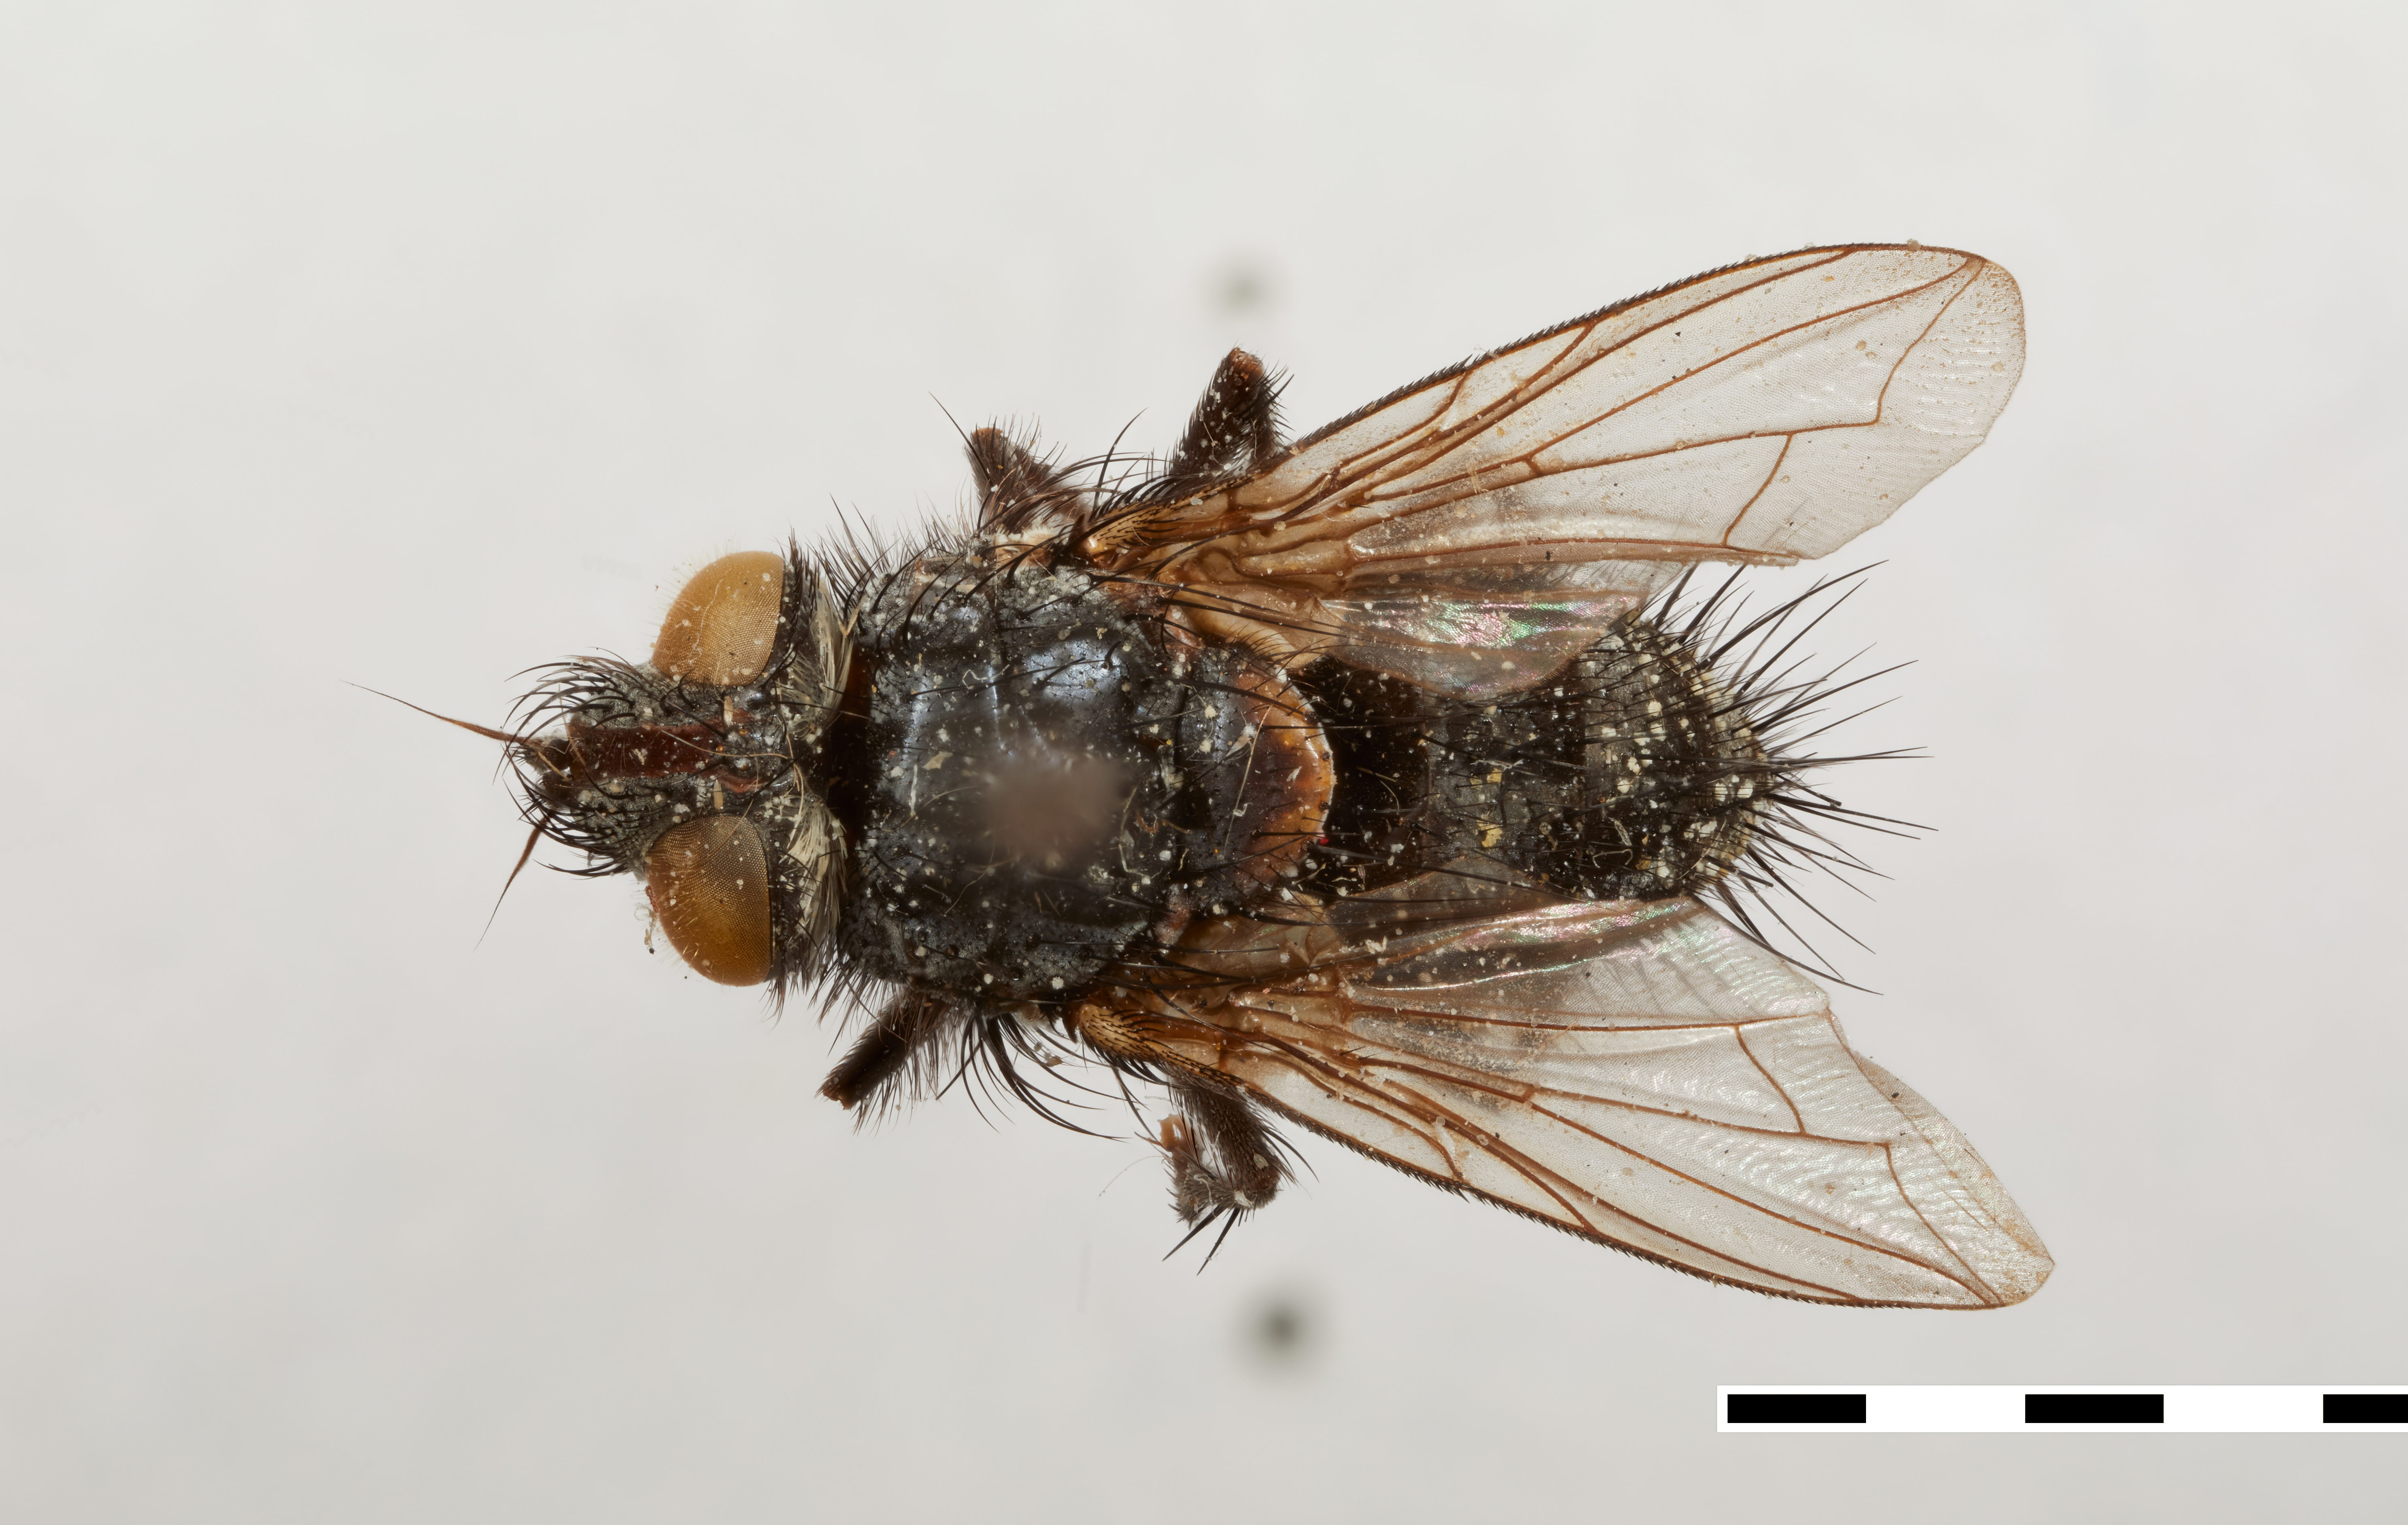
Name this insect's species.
Phorocera fuscimacula
